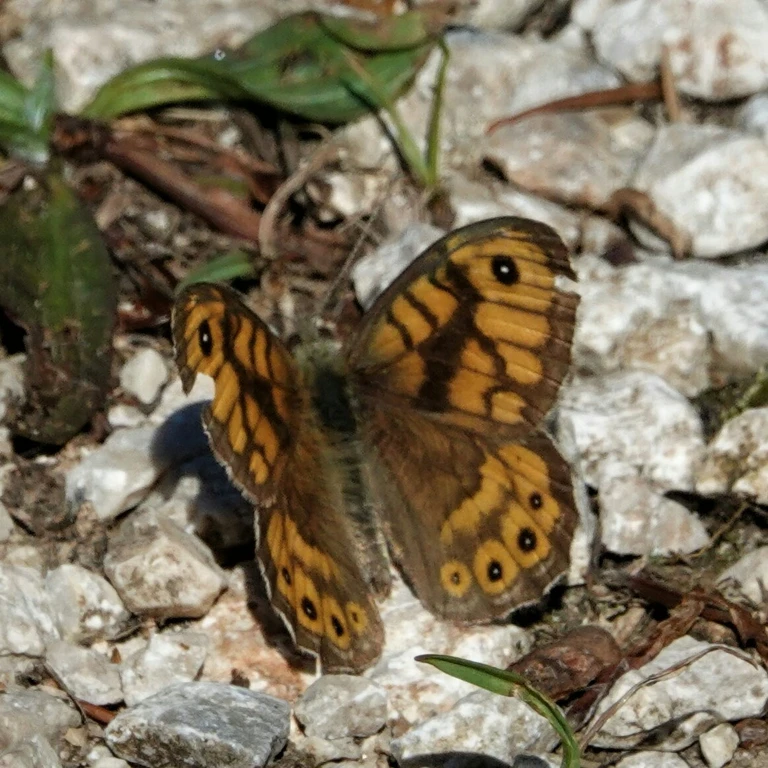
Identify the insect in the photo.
Lasiommata megera (also Pararge megera)
